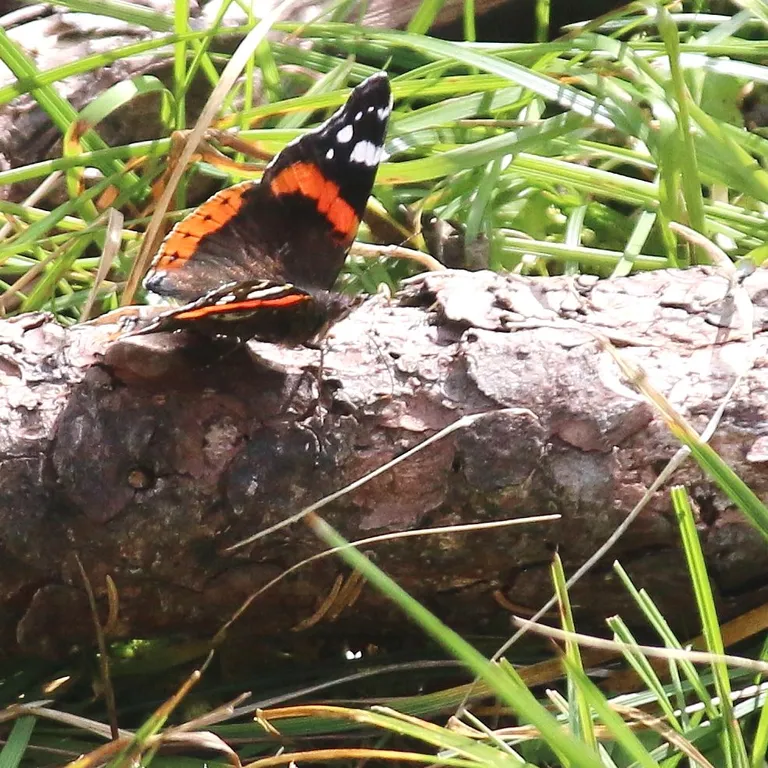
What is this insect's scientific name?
Vanessa atalanta
